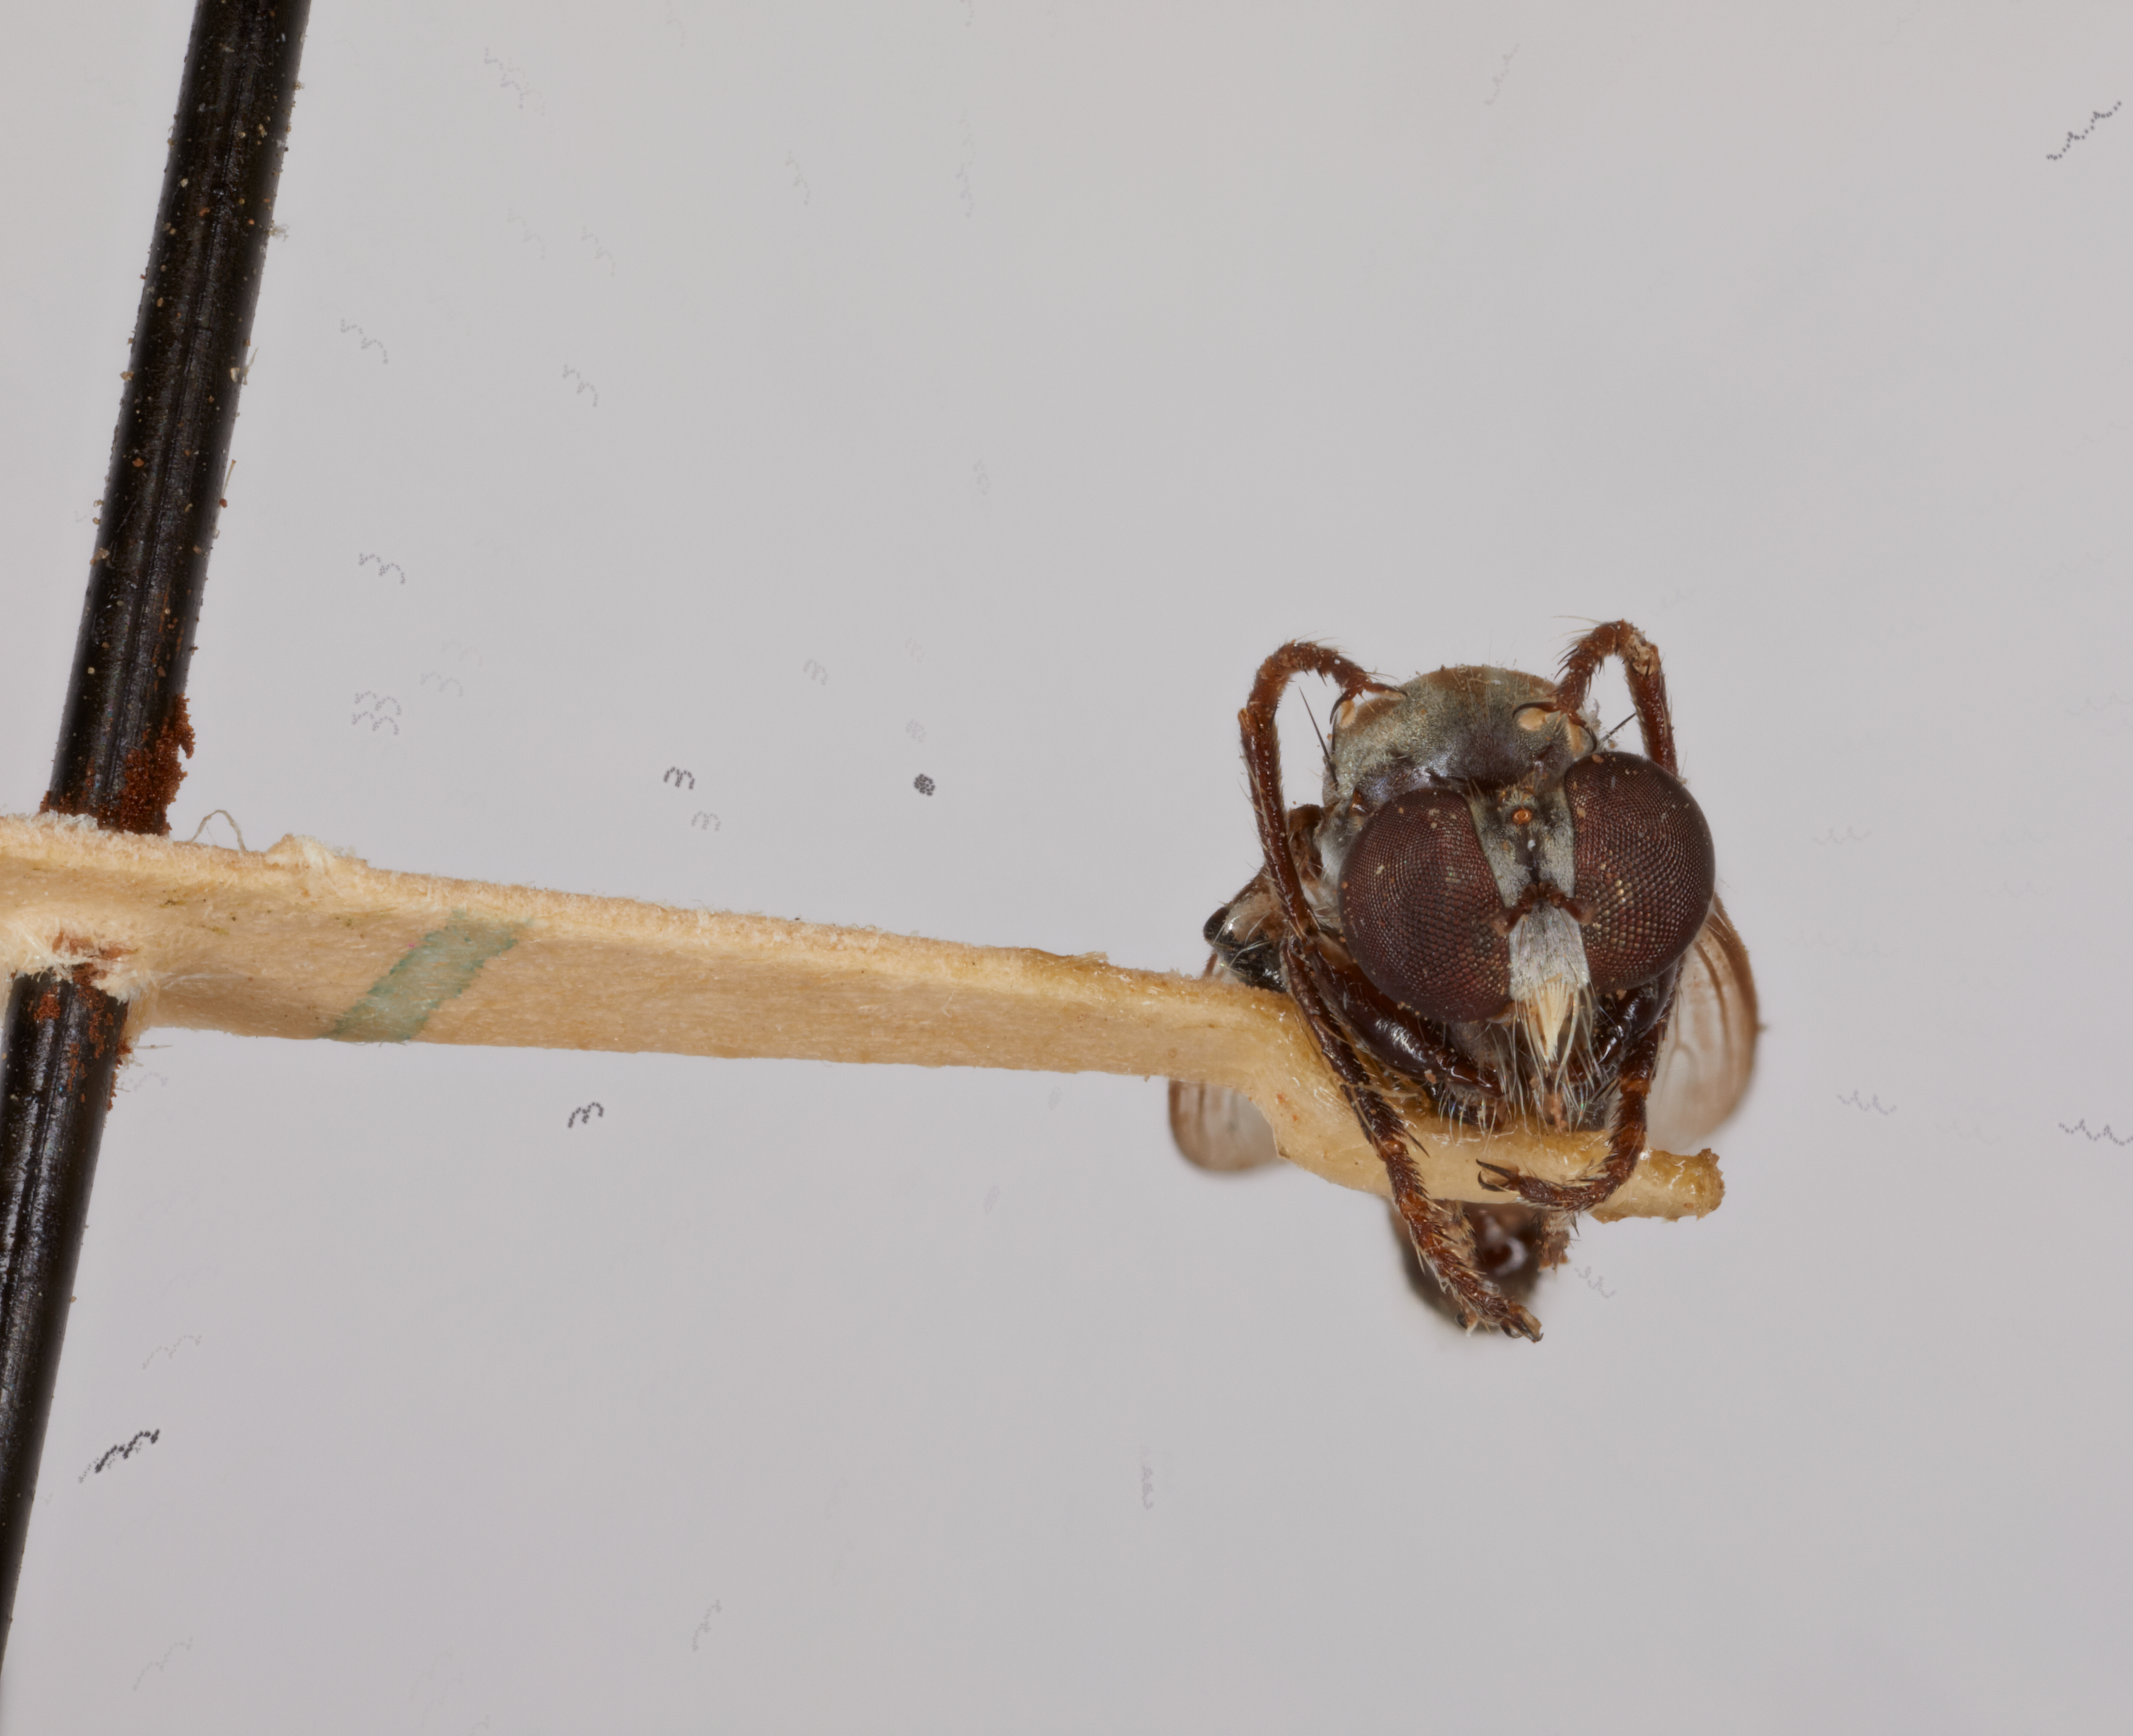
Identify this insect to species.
Hadrokolos pritchardi
